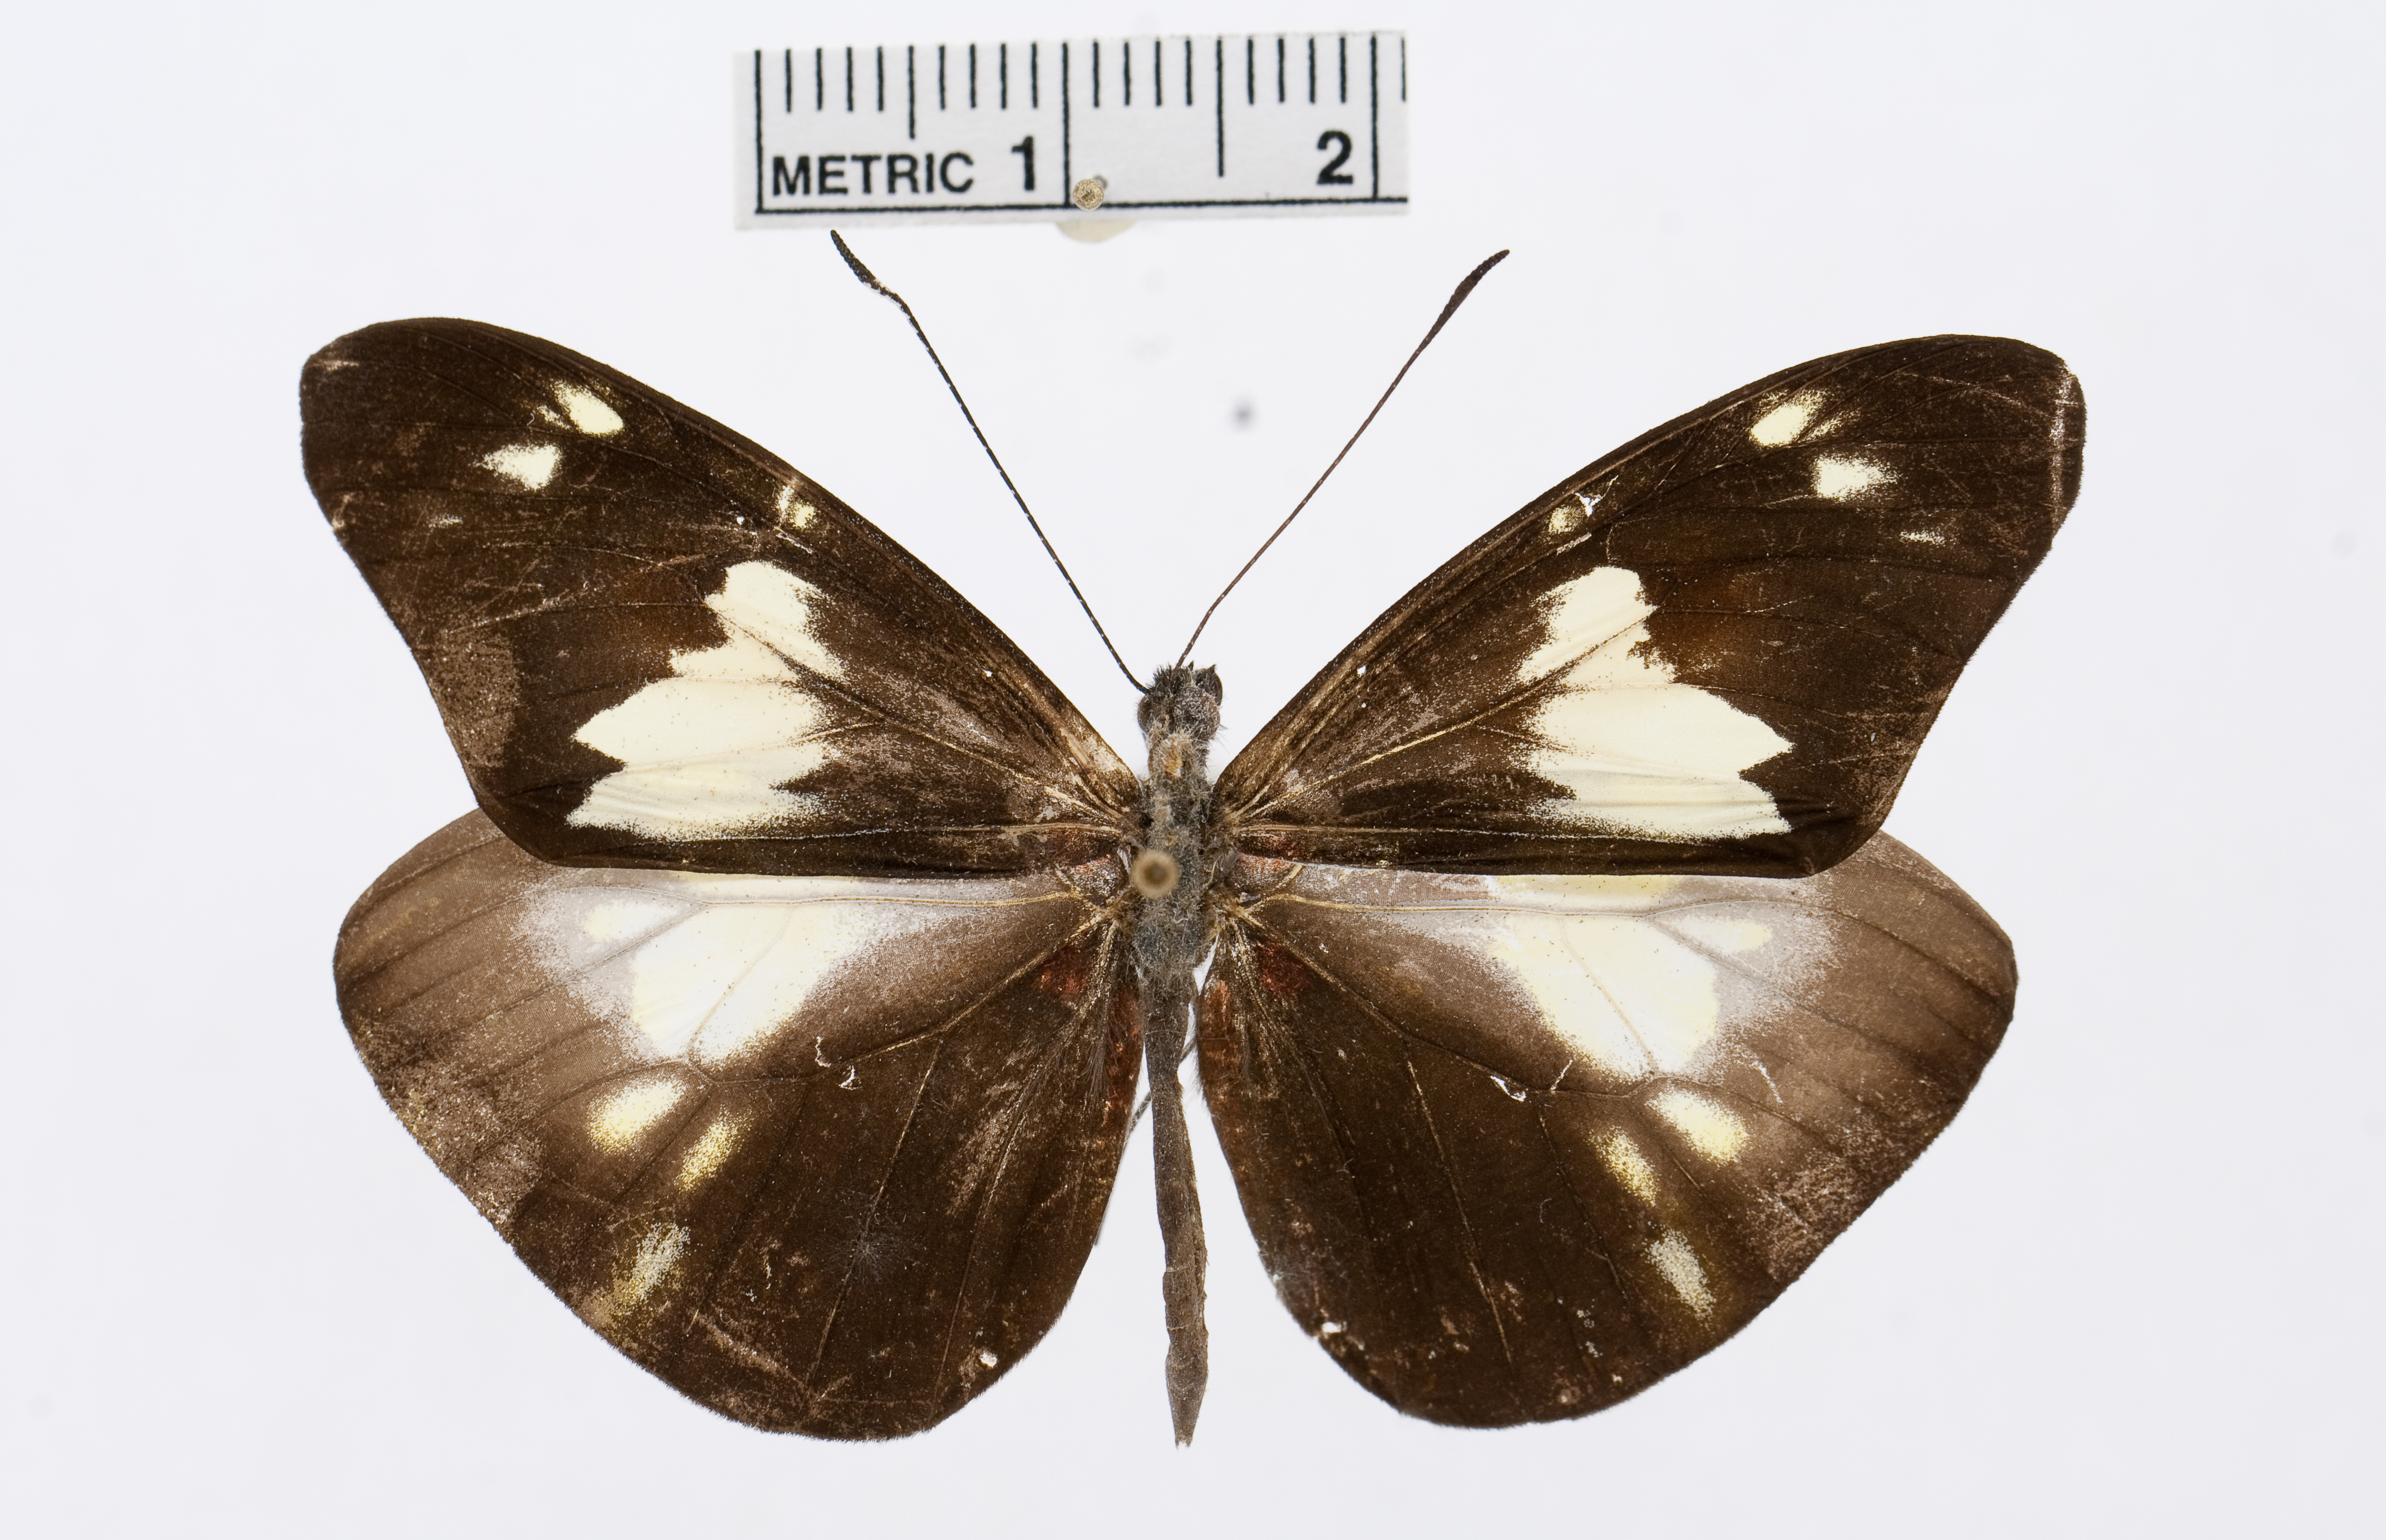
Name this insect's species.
Dismorphia lycosura
